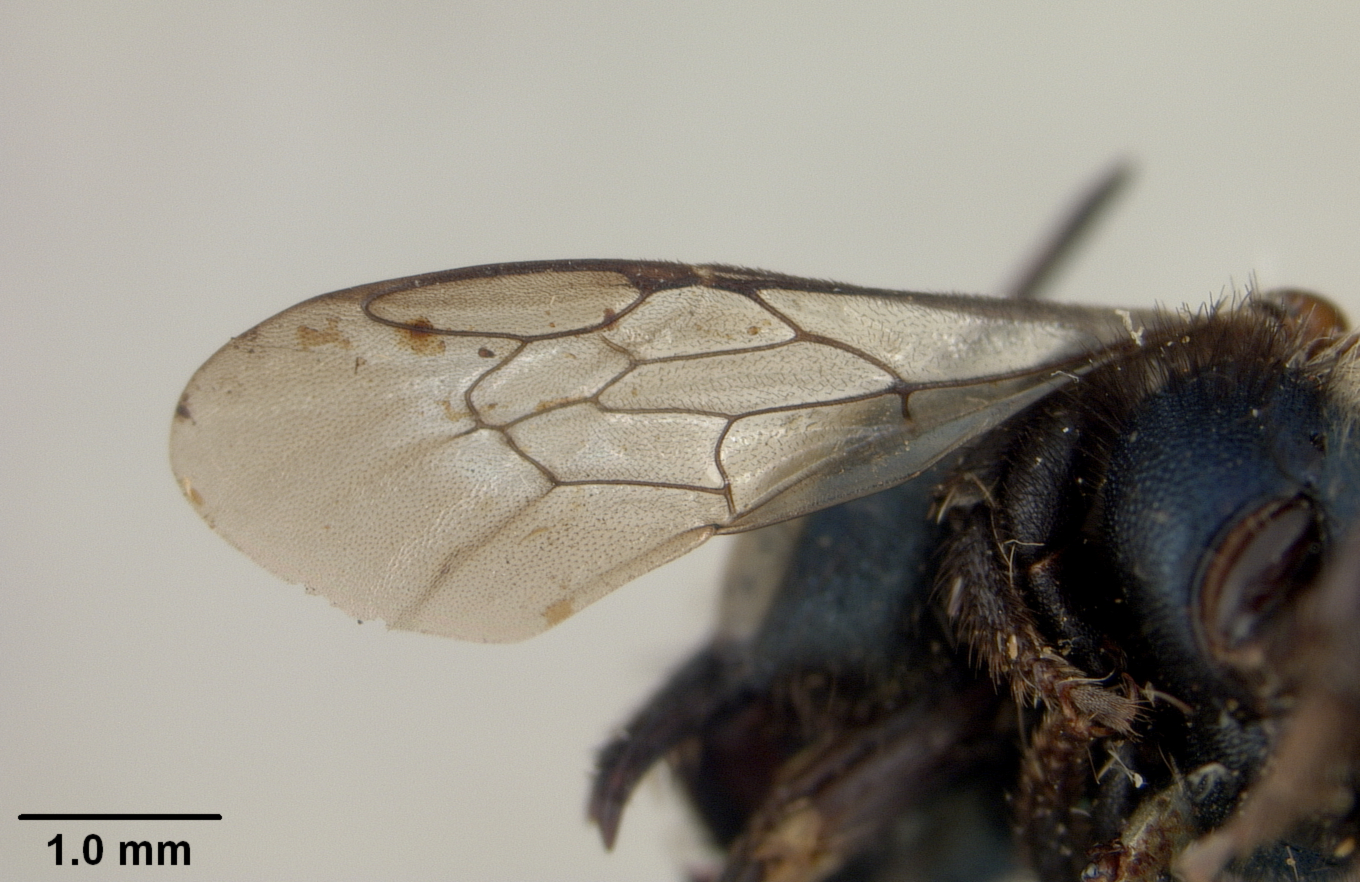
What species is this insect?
Osmia melanopleura
